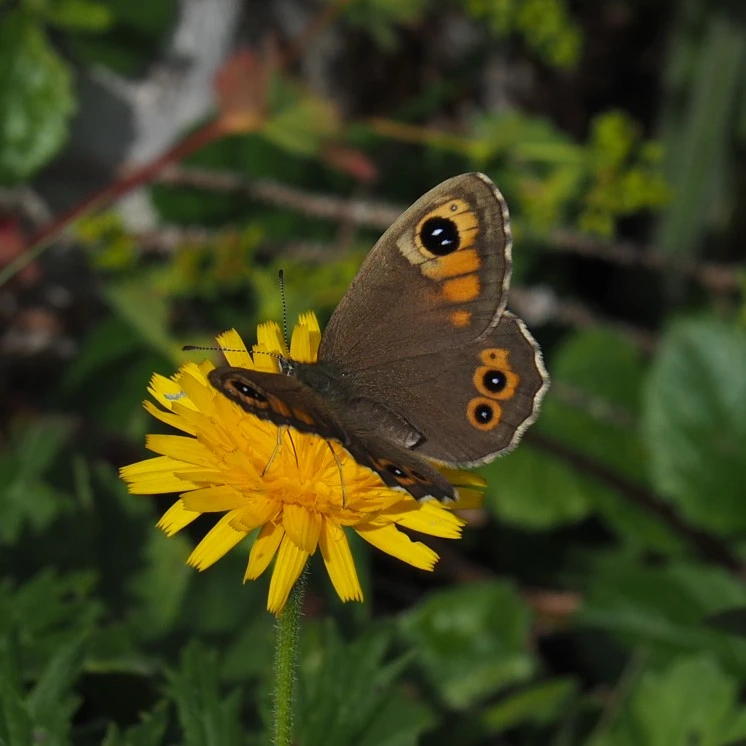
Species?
Lasiommata maera (also Pararge maera)
